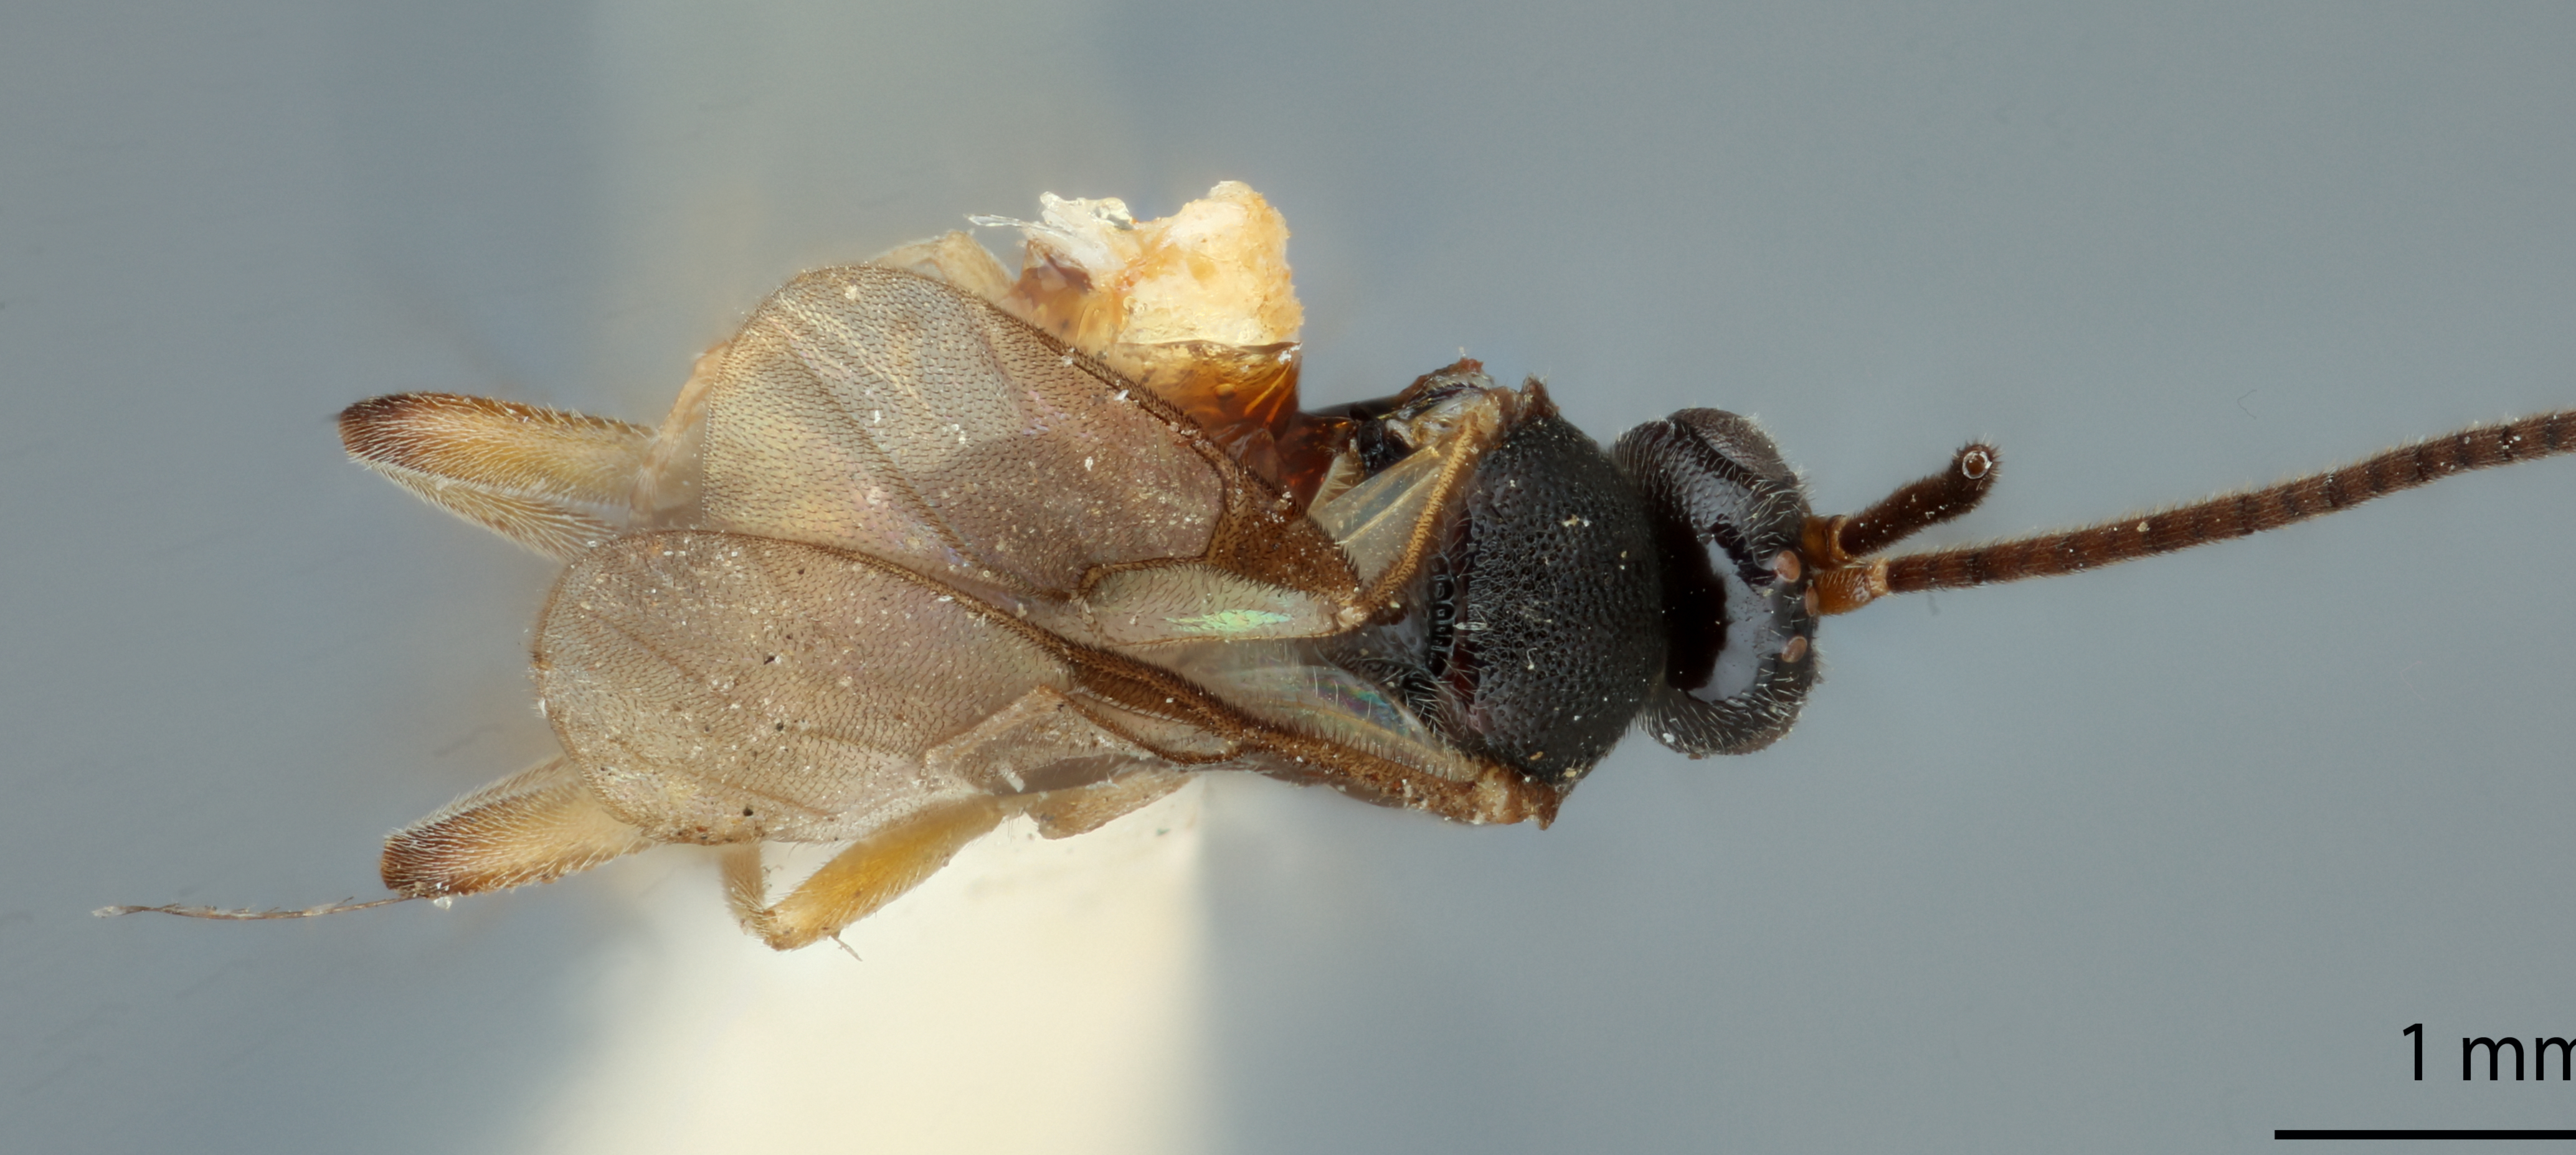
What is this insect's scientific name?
Apanteles tiracholae
